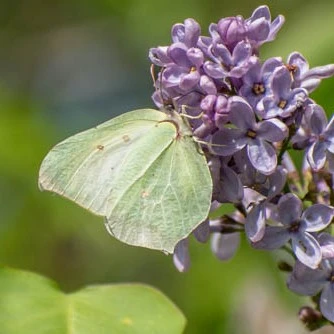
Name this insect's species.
Gonepteryx rhamni
